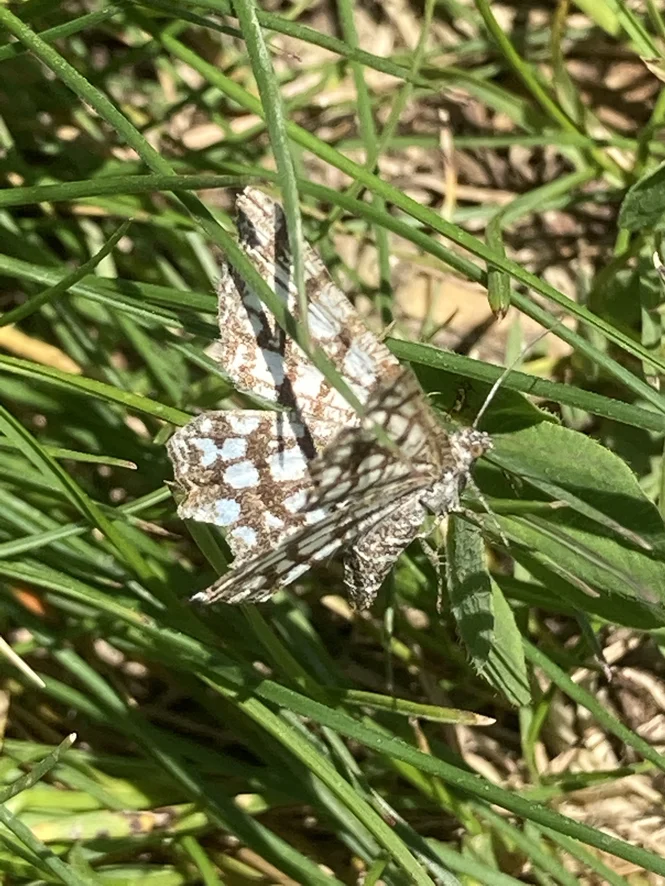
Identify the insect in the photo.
Chiasmia clathrata
